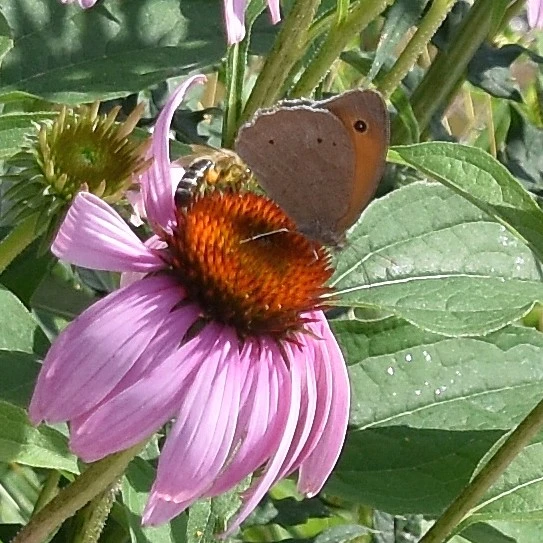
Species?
Maniola jurtina
